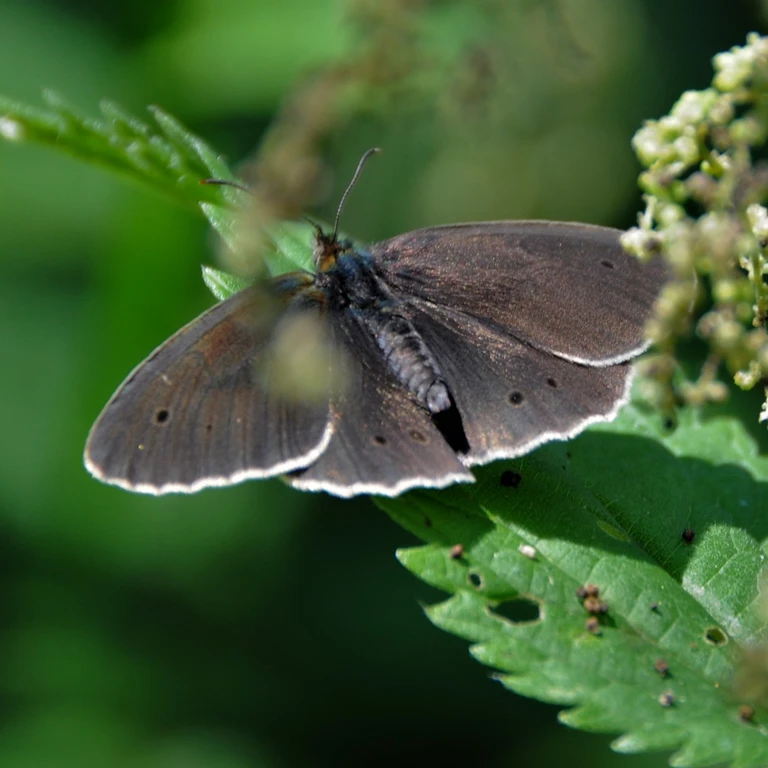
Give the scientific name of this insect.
Aphantopus hyperantus
